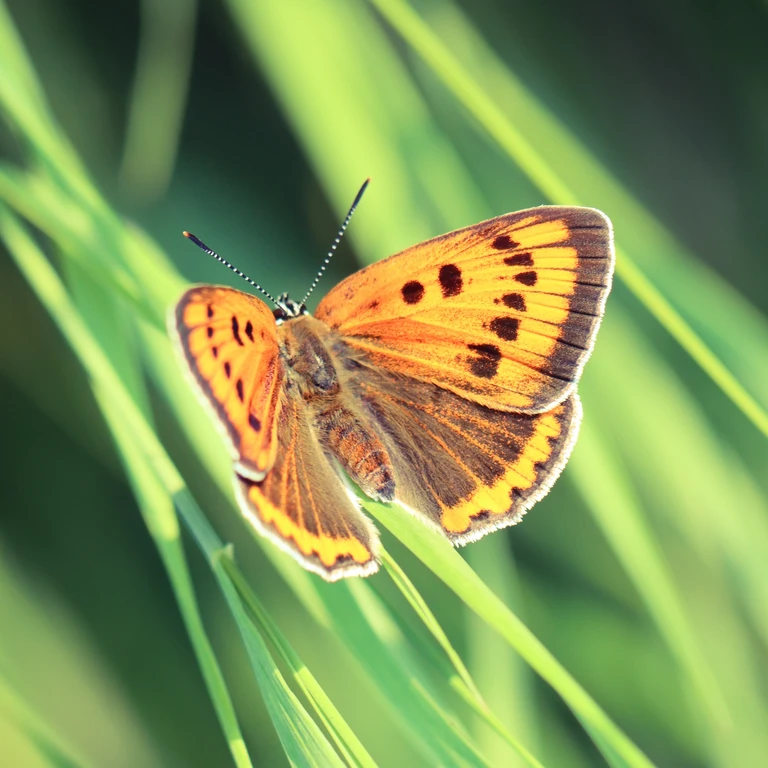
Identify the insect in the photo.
Lycaena dispar
